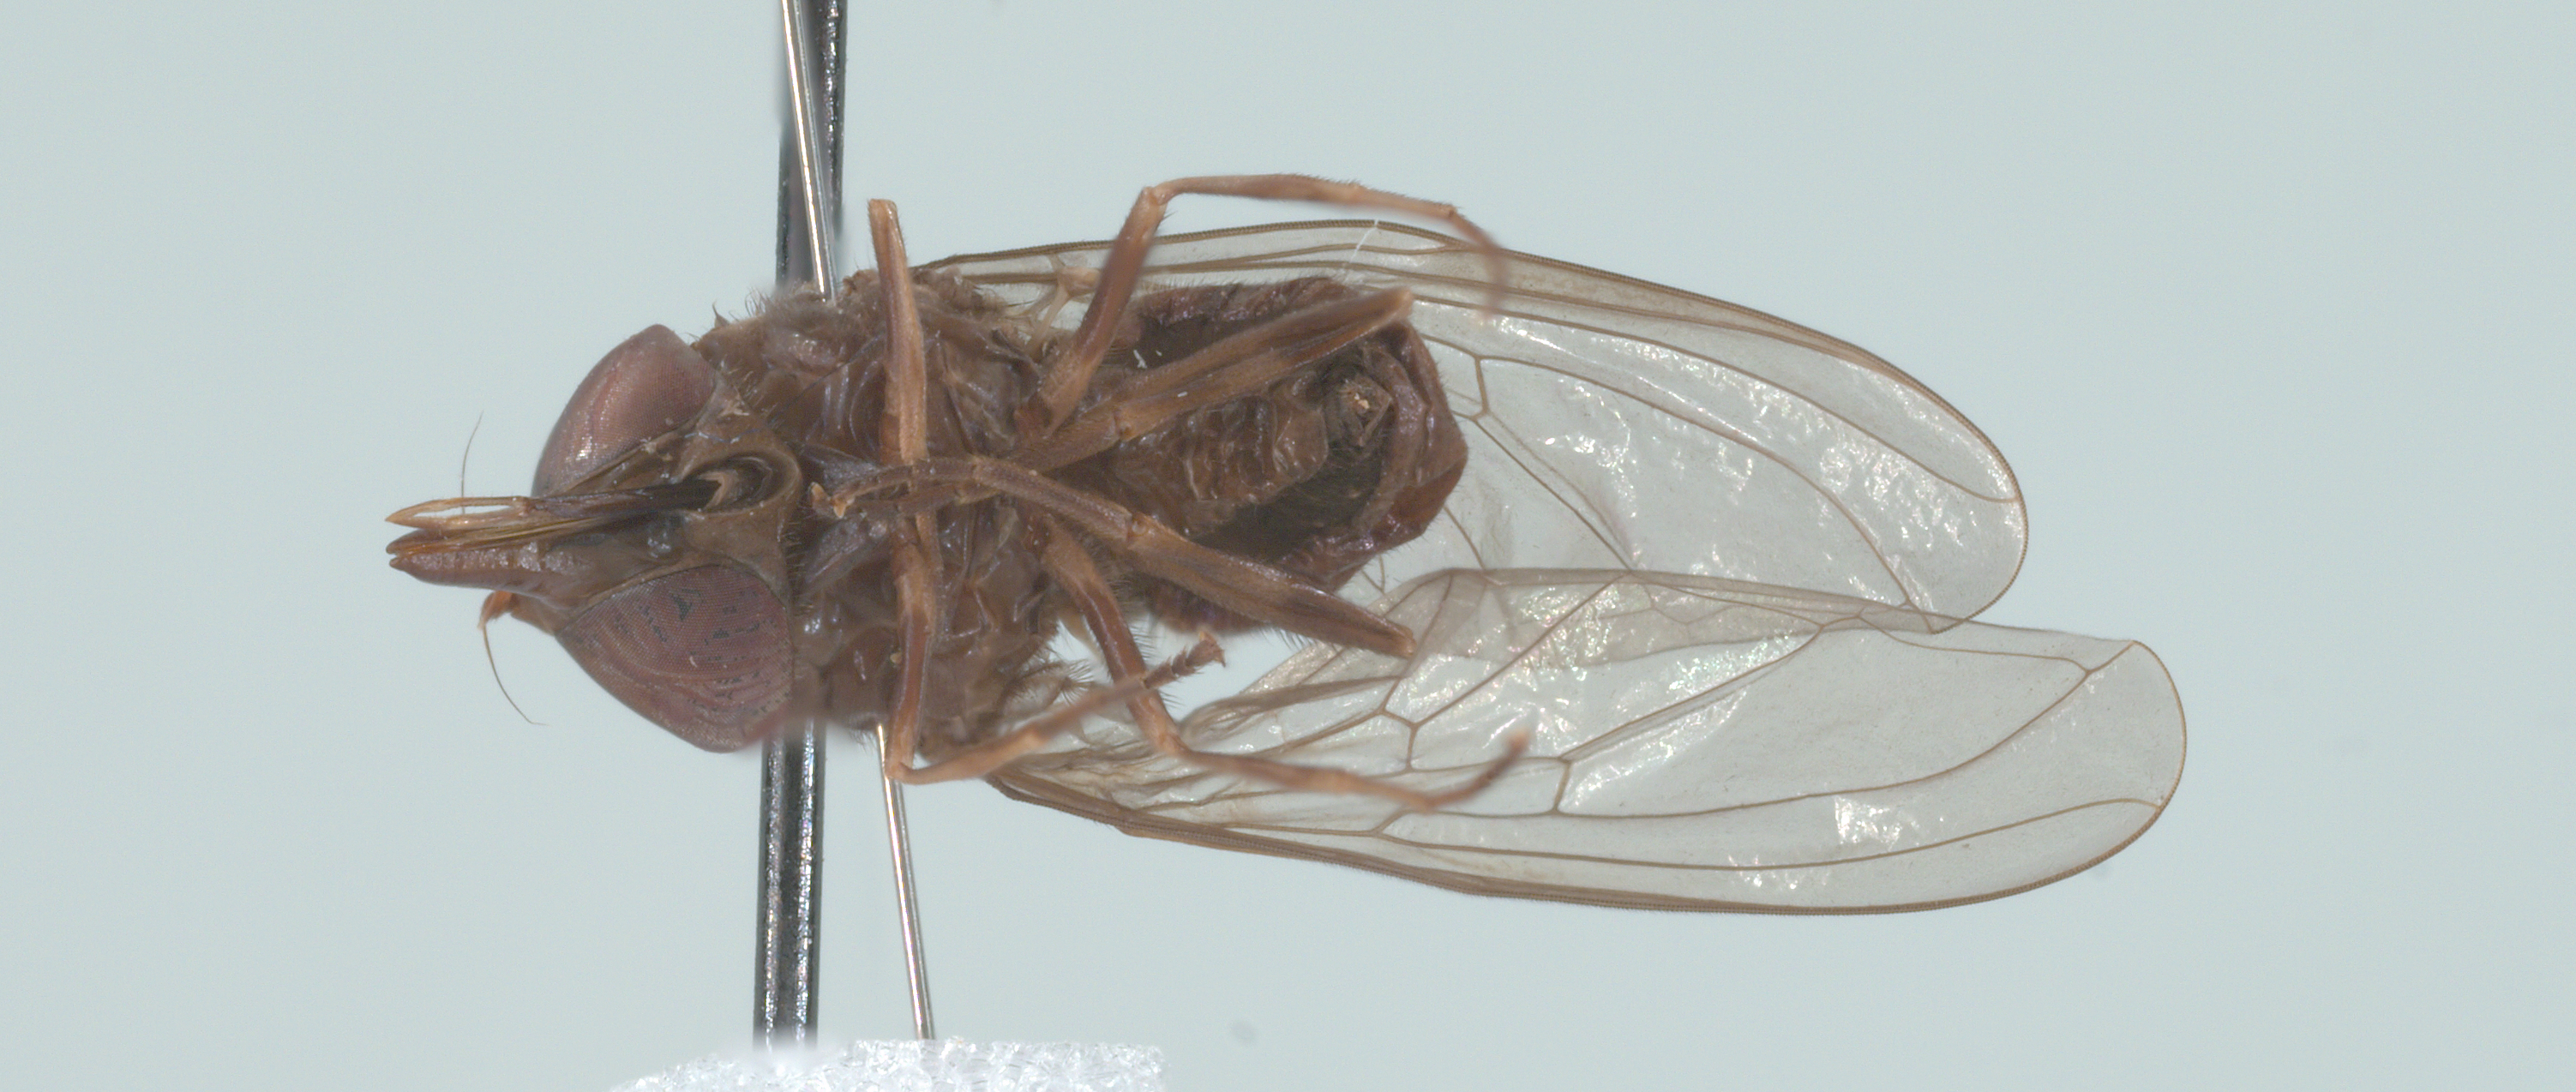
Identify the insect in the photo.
Rhingia cyanoprora
